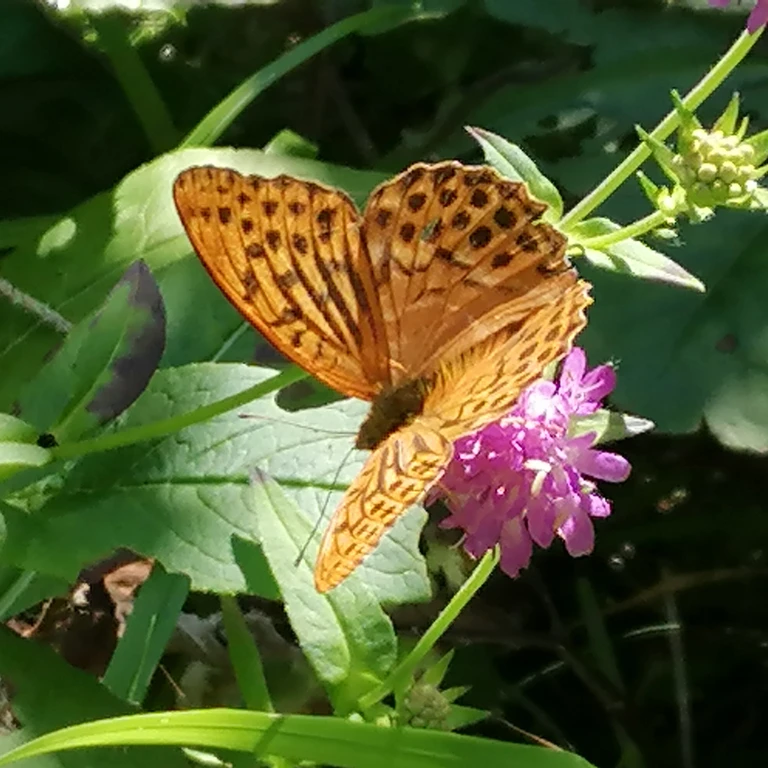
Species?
Argynnis paphia
